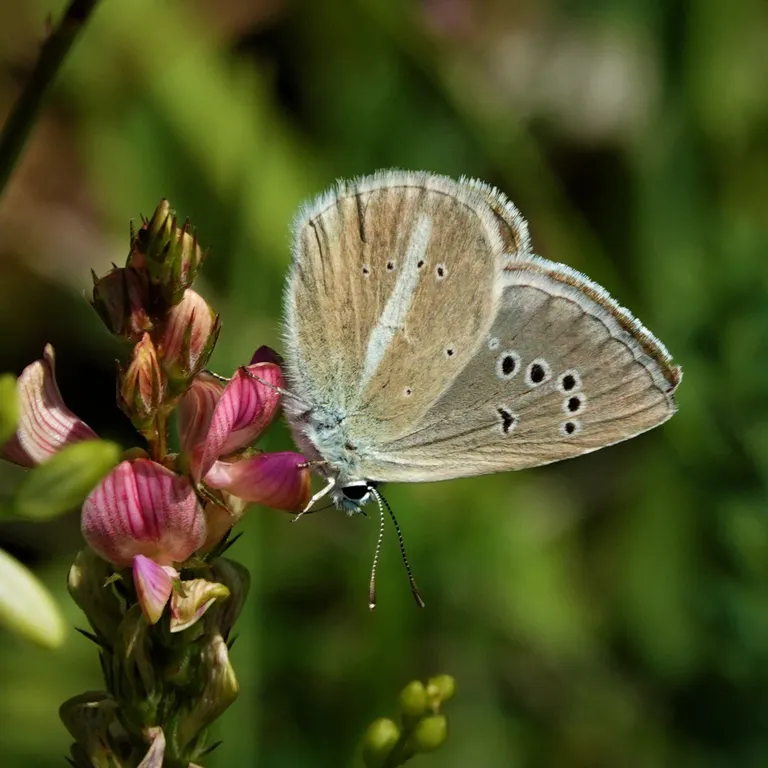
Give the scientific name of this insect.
Polyommatus damon (also Agrodiaetus damon)
